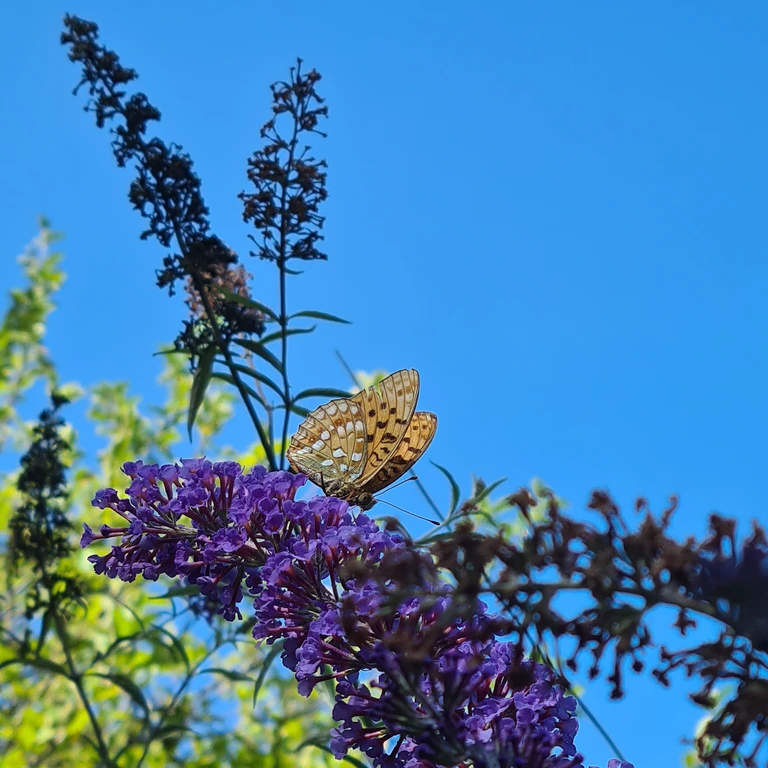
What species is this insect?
Fabriciana adippe
